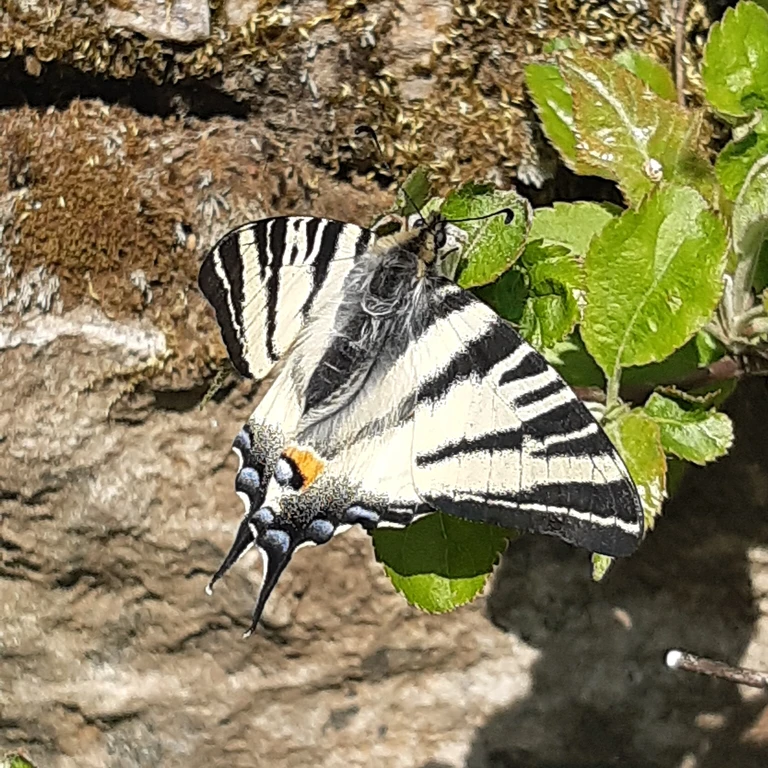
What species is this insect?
Iphiclides podalirius
